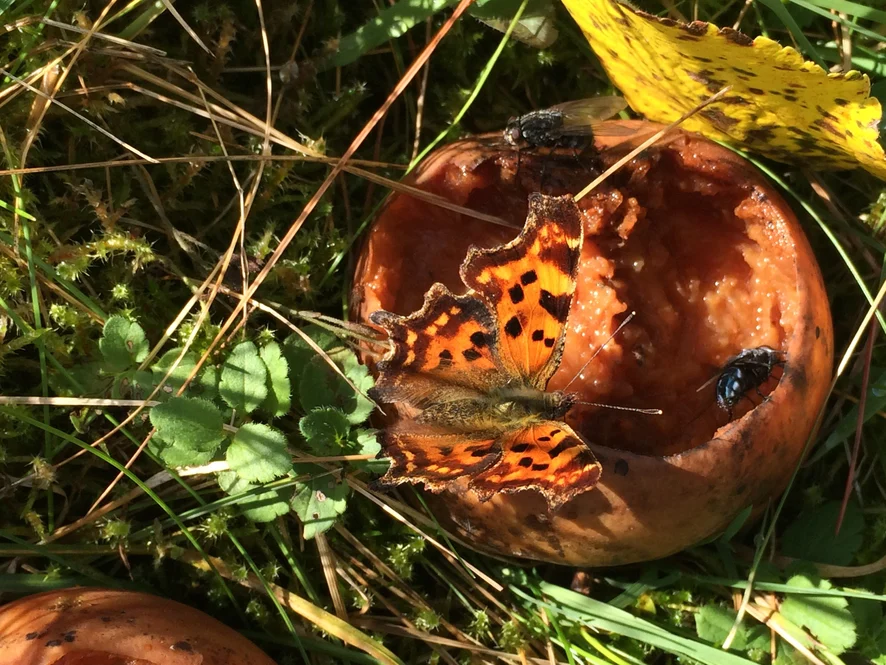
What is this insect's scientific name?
Polygonia c-album
